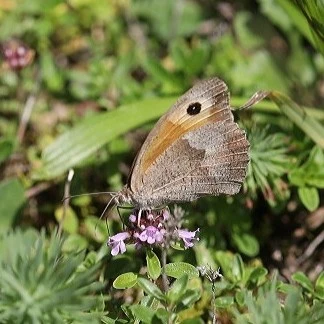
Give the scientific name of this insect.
Maniola jurtina
